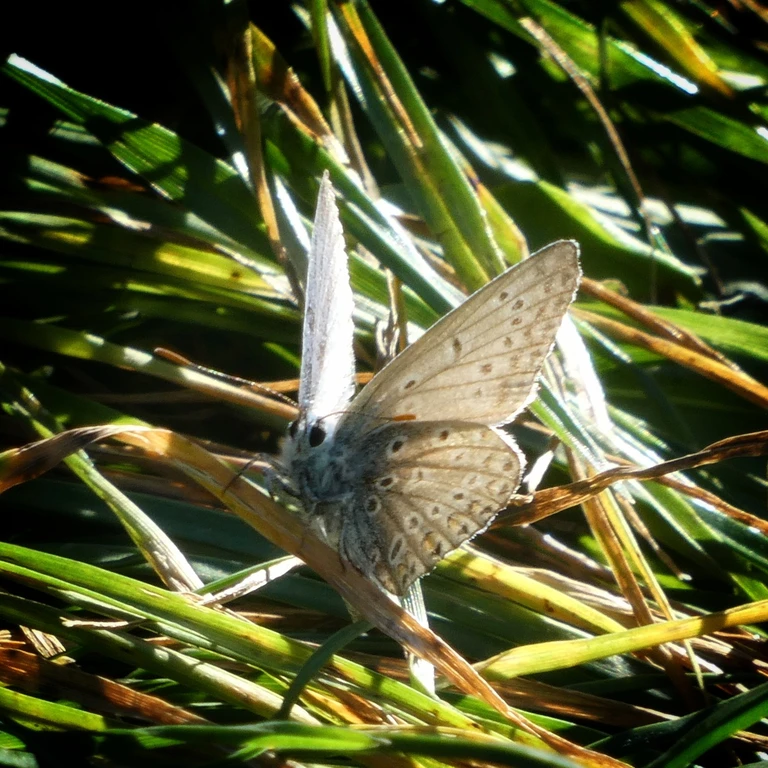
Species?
Polyommatus icarus
